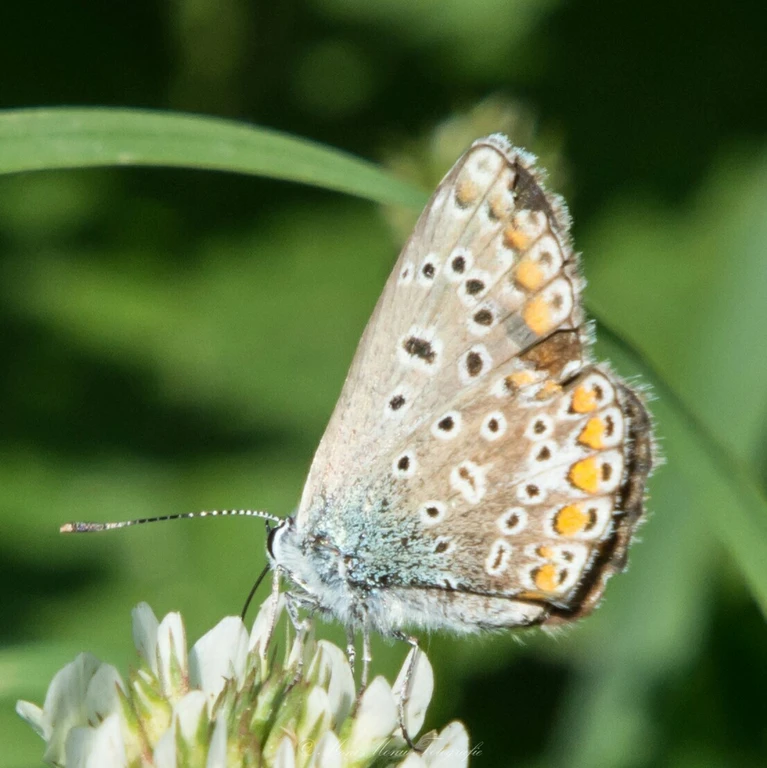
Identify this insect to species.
Polyommatus icarus
